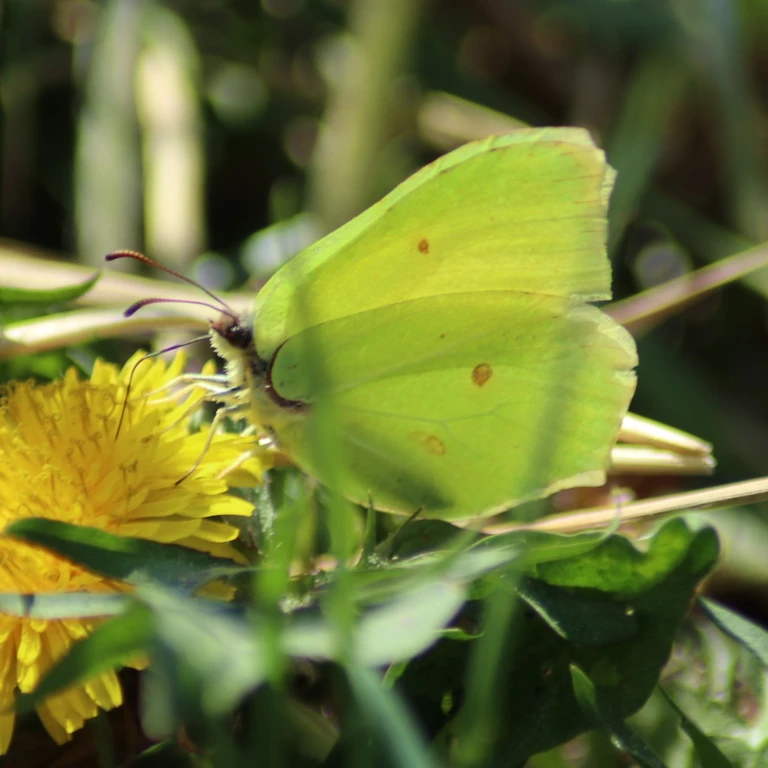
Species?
Gonepteryx rhamni
